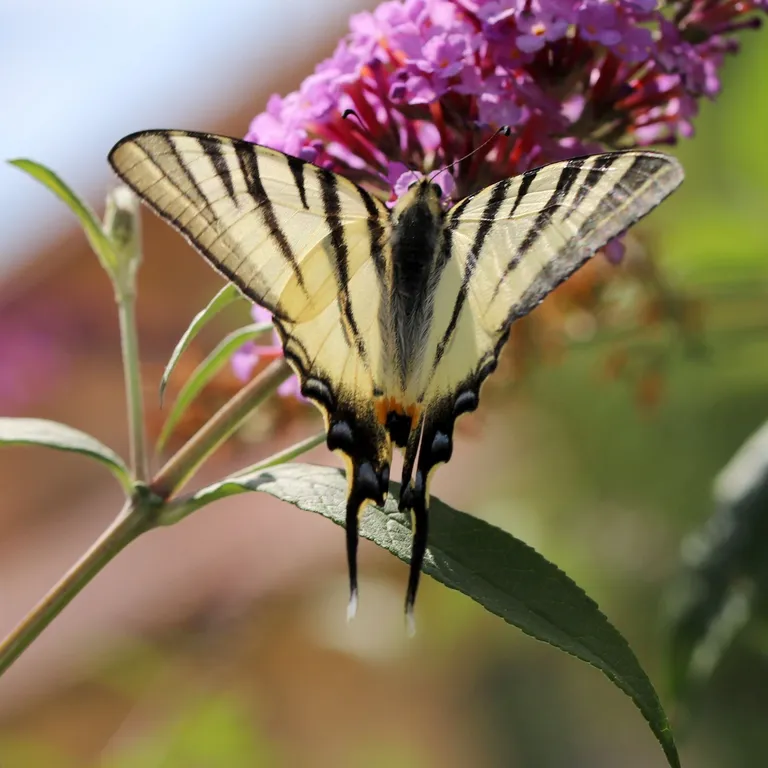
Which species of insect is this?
Iphiclides podalirius
